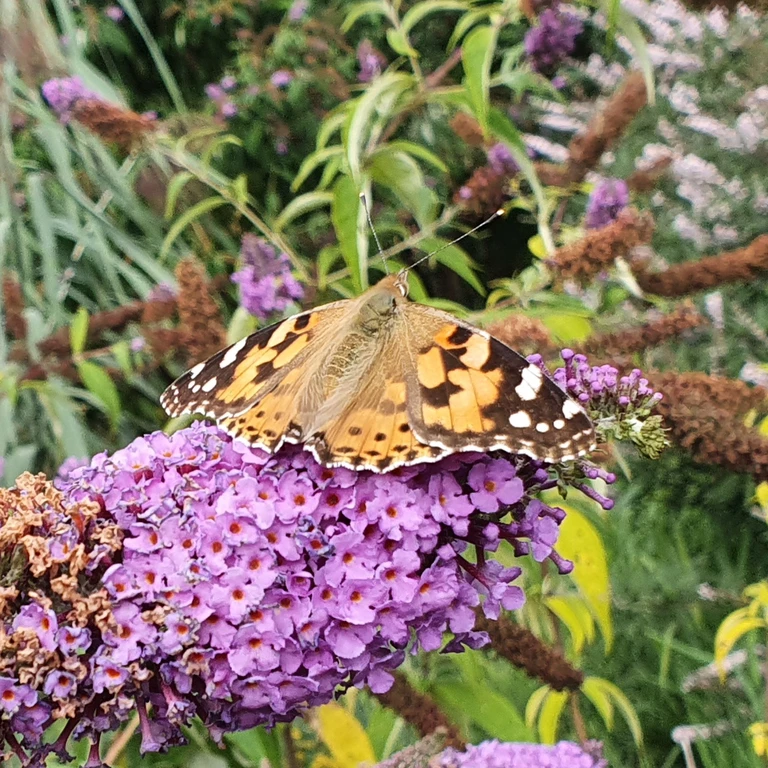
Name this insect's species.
Vanessa cardui
